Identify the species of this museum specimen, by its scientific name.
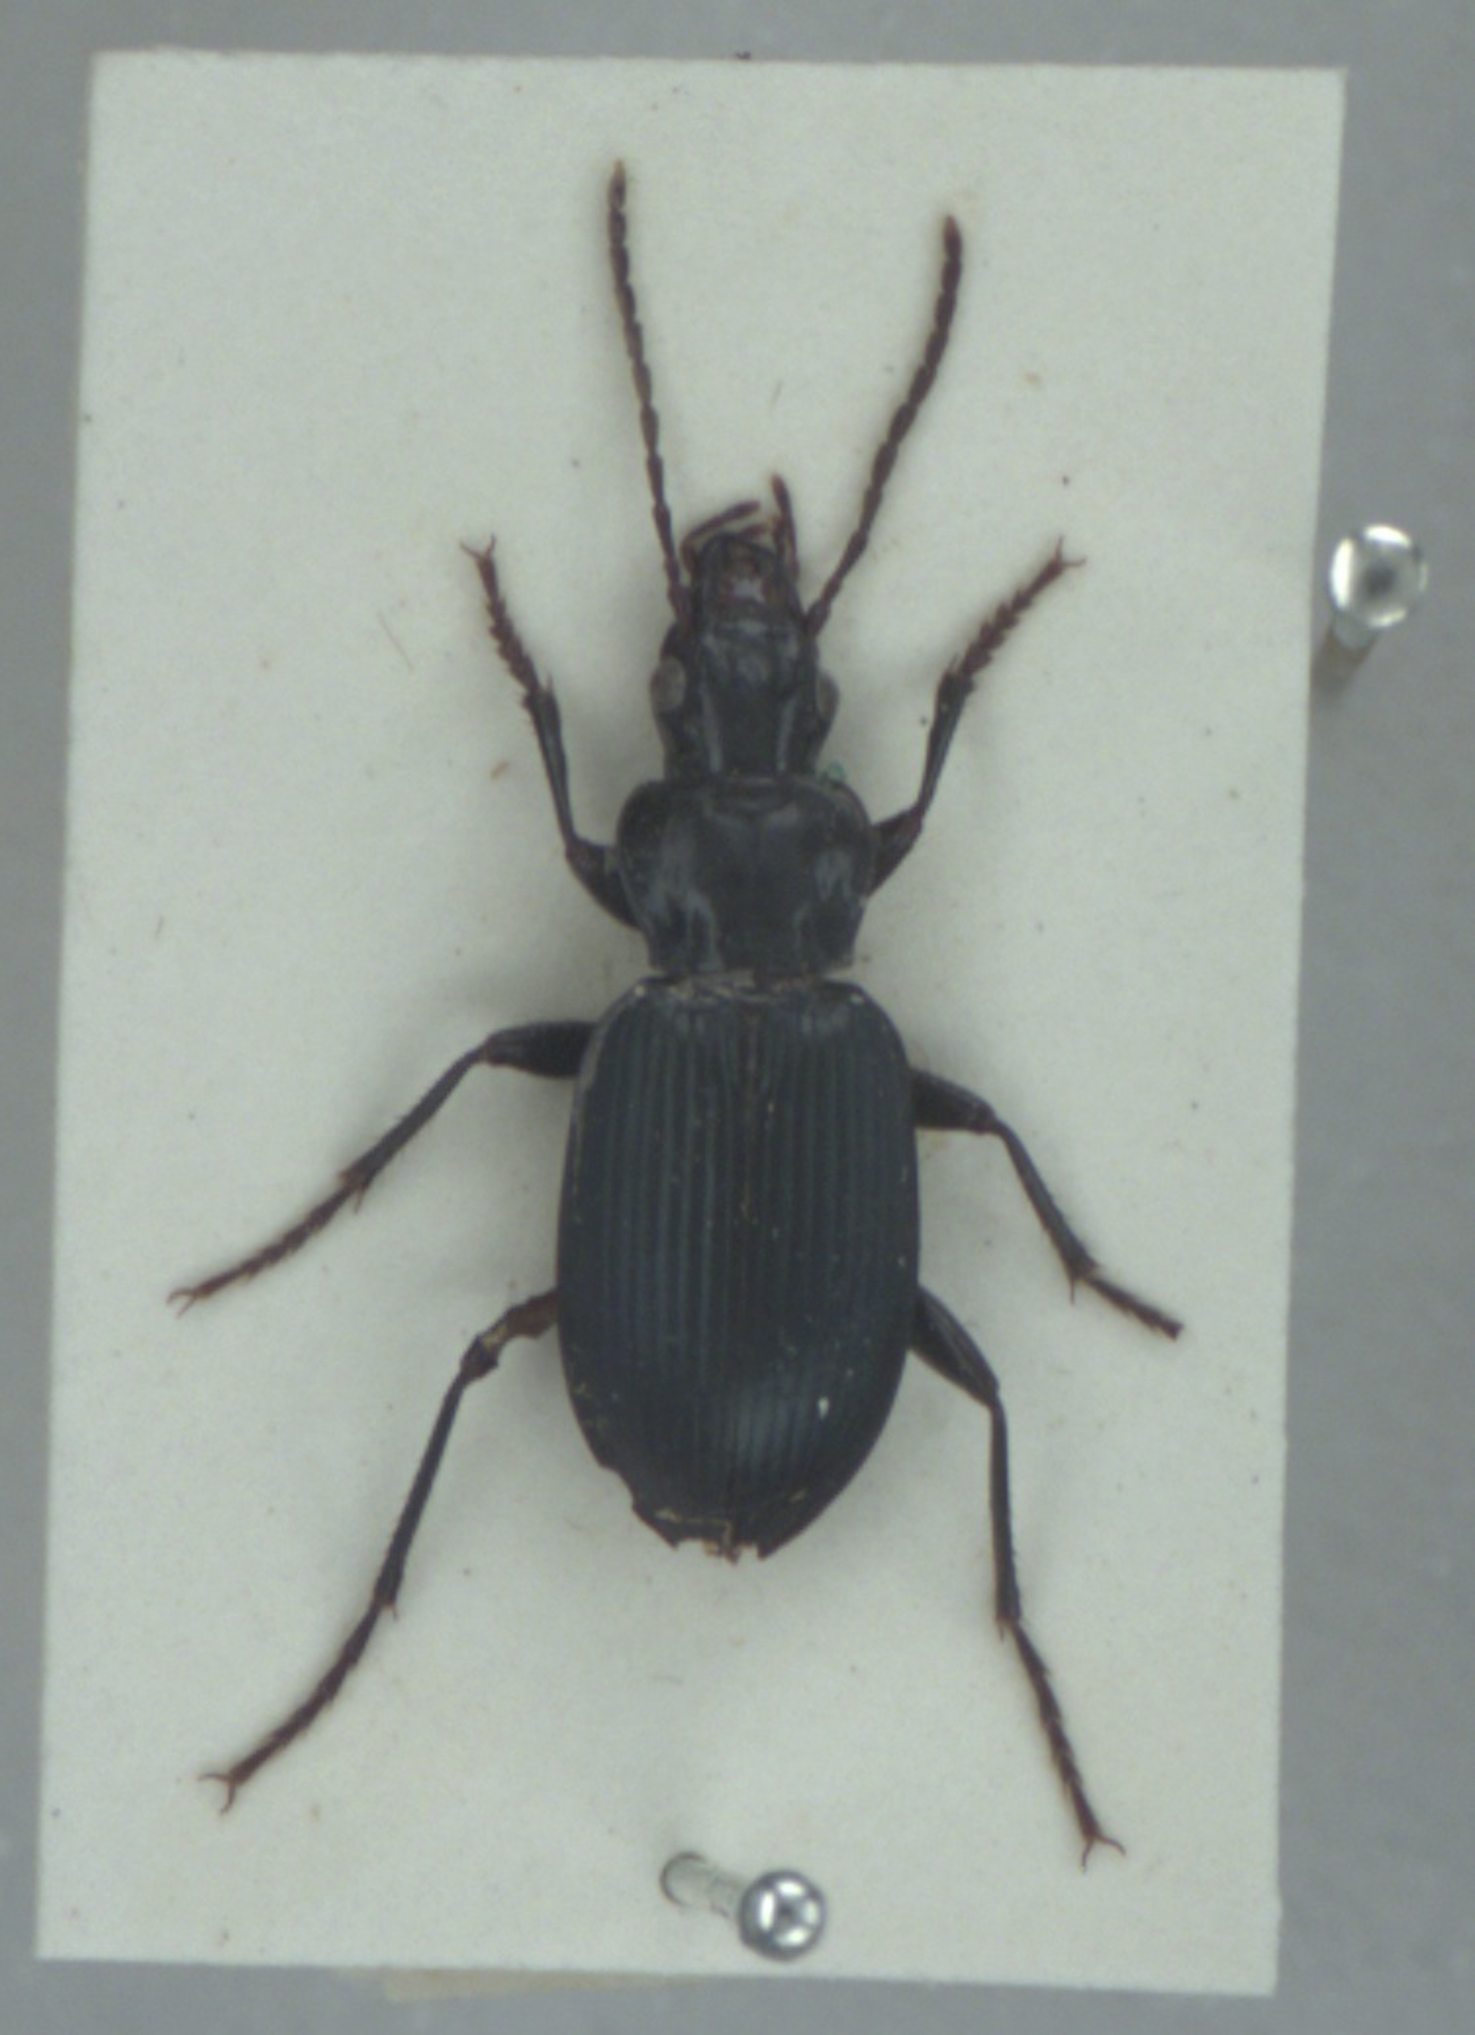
Laemostenus complanatus
